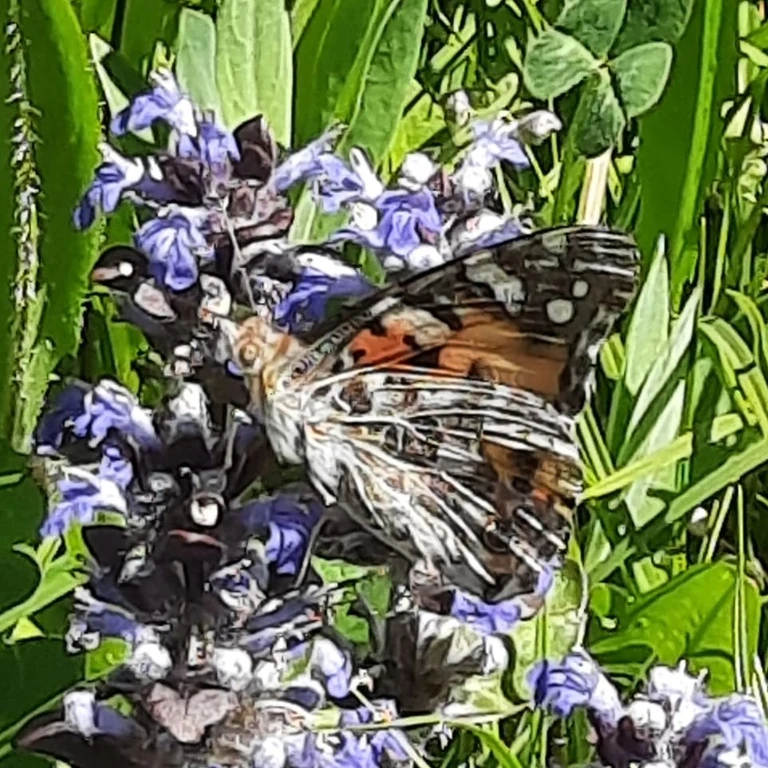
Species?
Vanessa cardui
